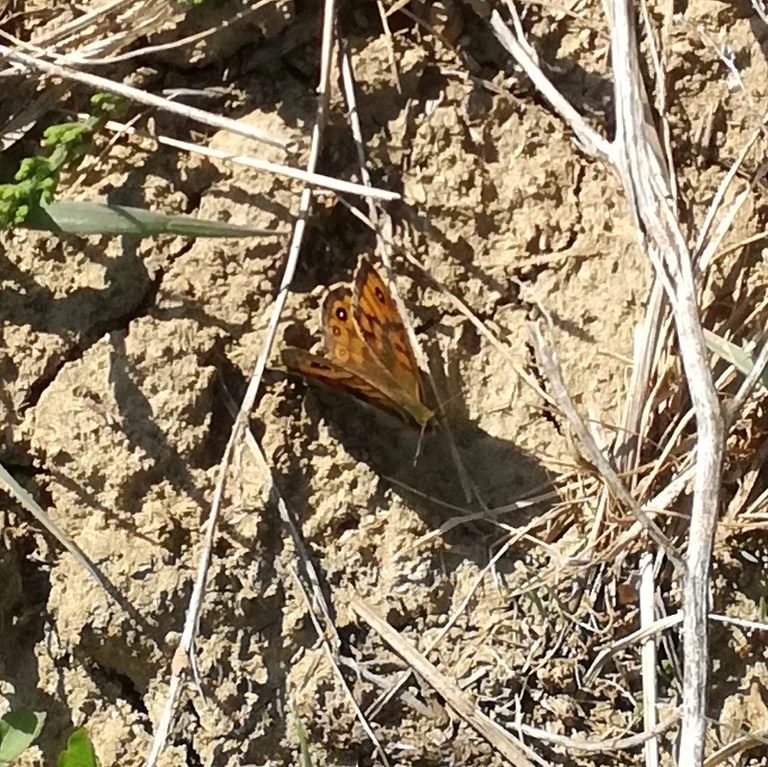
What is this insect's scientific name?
Lasiommata megera (also Pararge megera)
